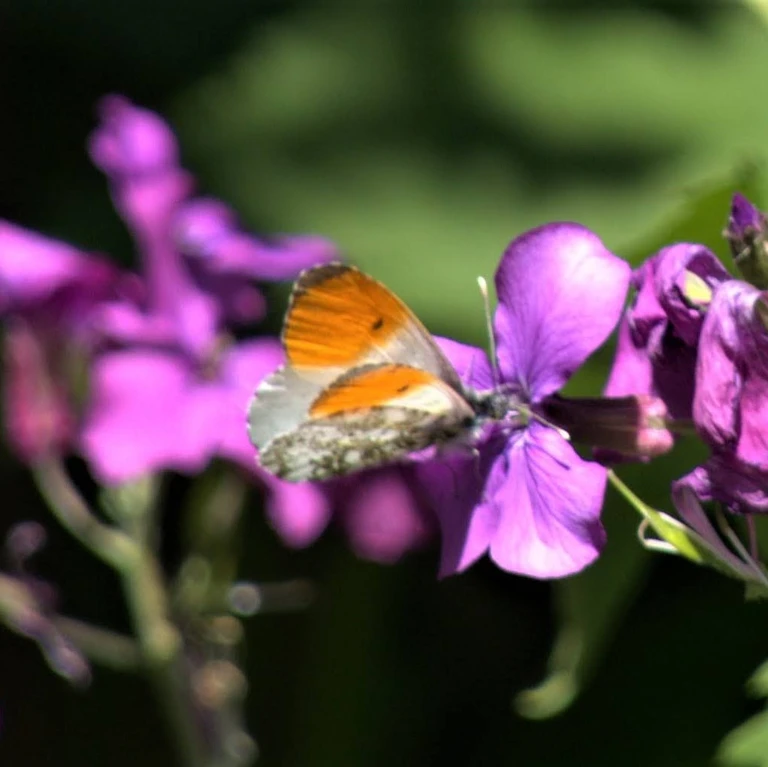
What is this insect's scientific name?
Anthocharis cardamines
